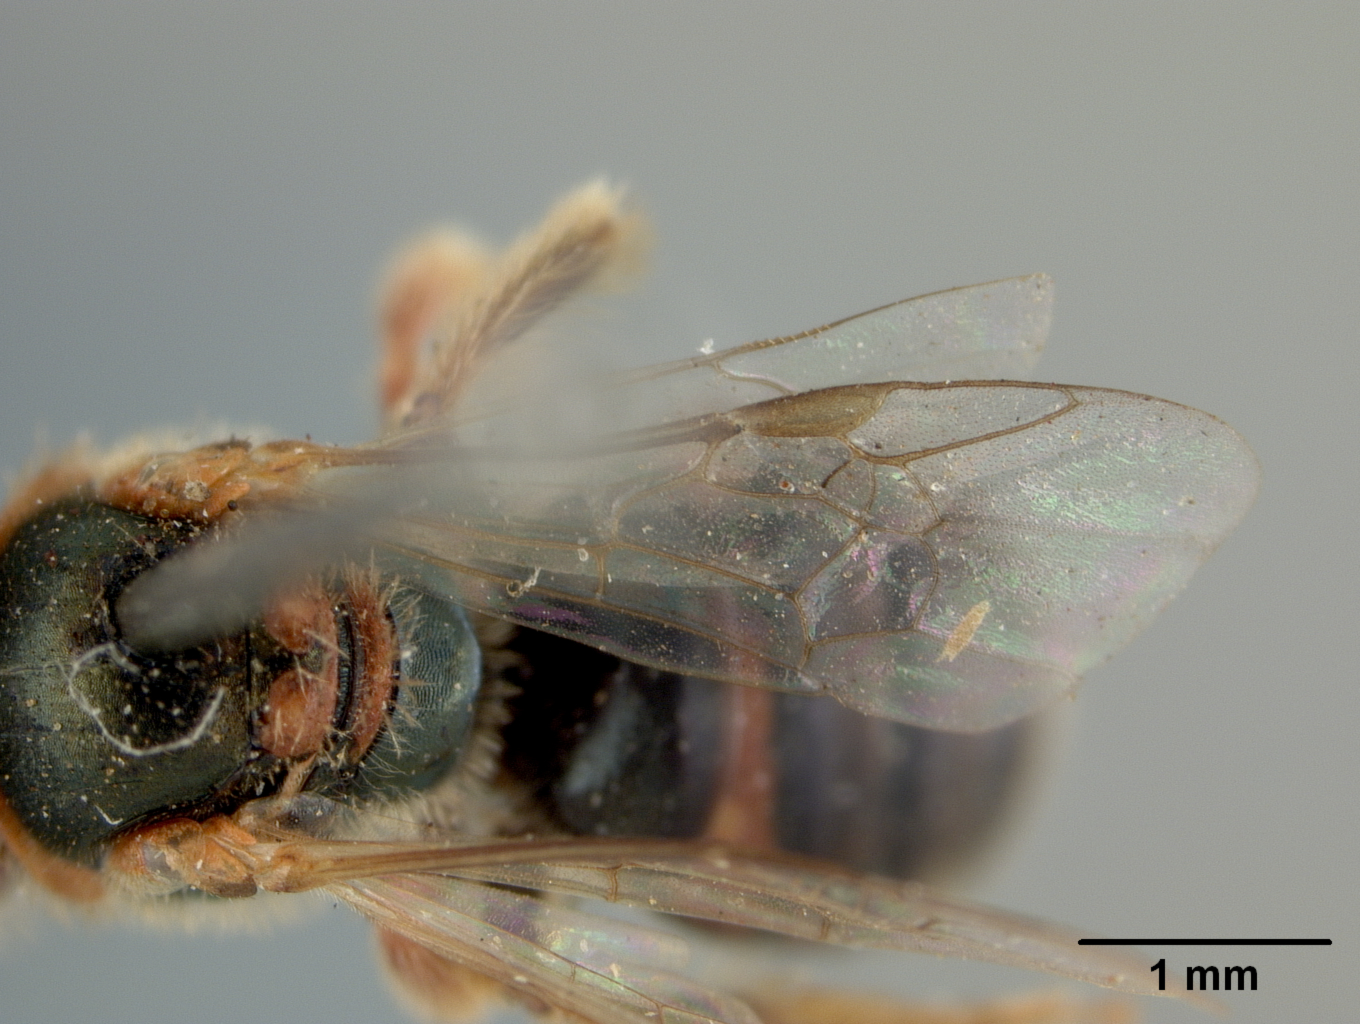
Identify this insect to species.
Nomioides dapitanellus
